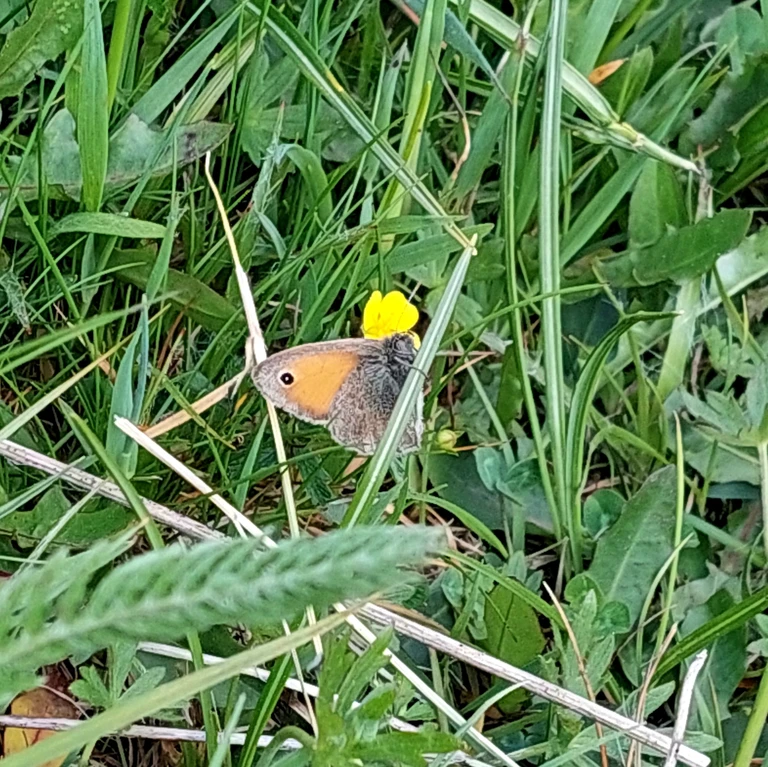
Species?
Coenonympha pamphilus
